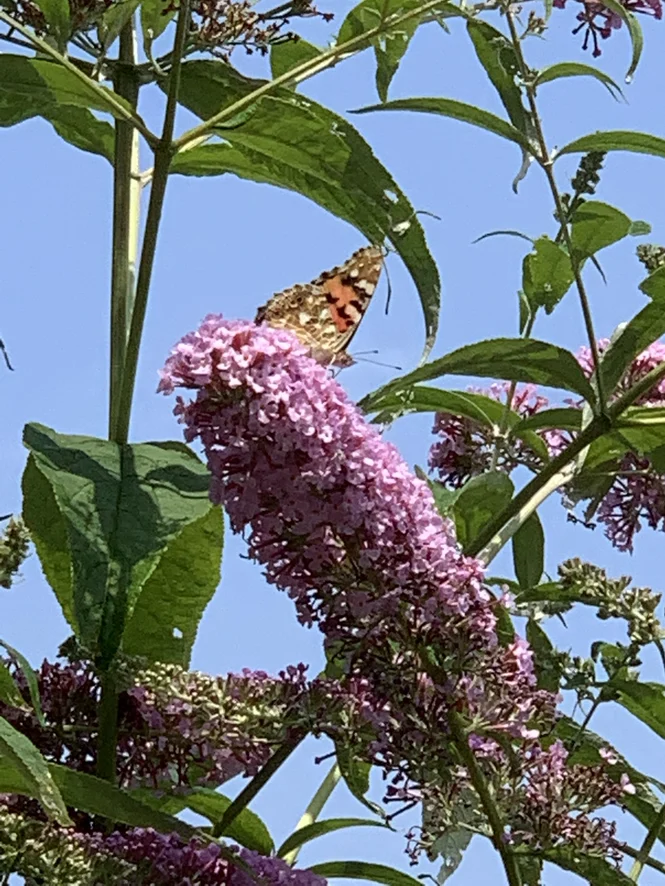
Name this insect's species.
Vanessa cardui
